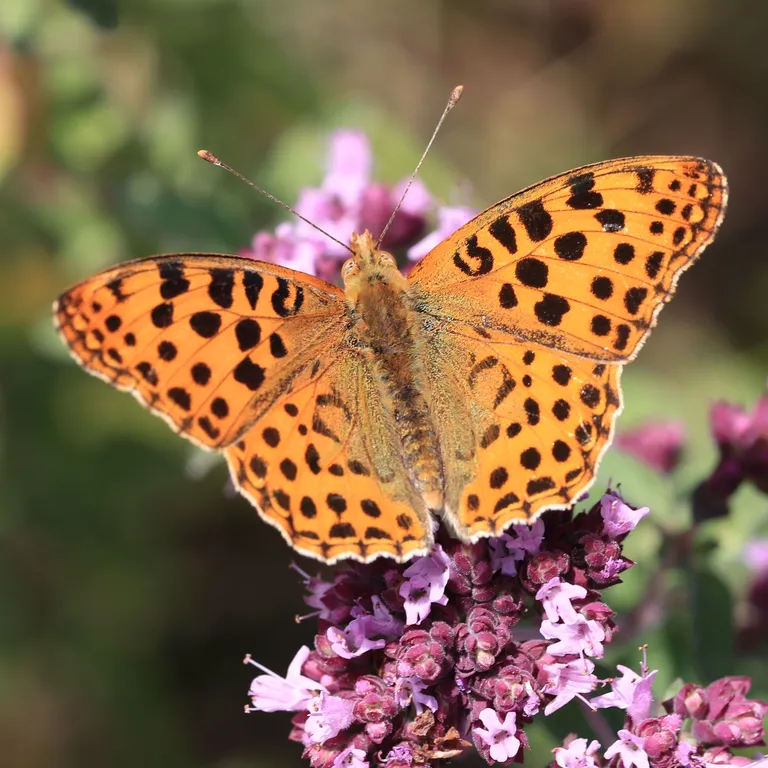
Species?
Issoria lathonia
